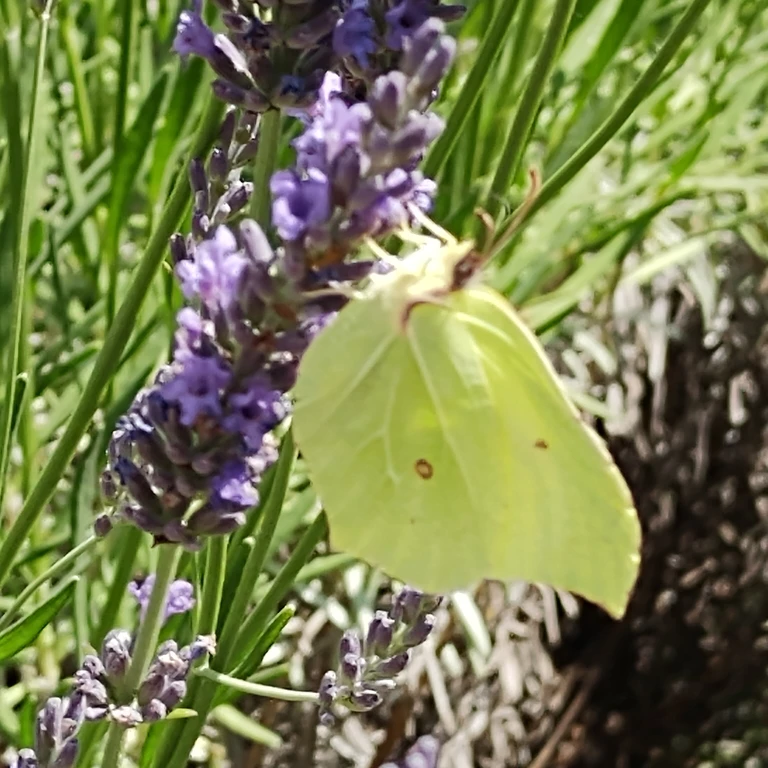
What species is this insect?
Gonepteryx rhamni
